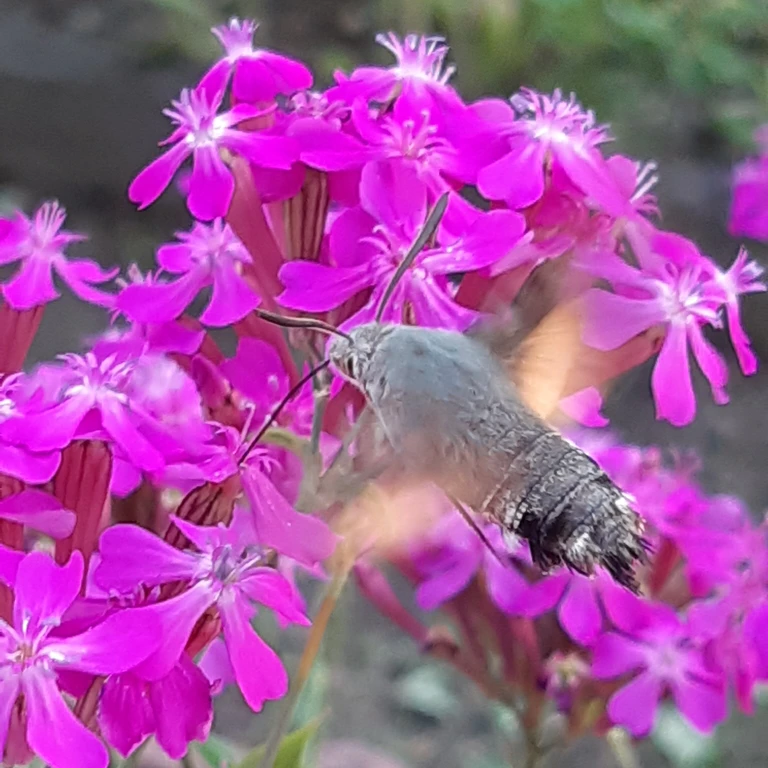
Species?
Macroglossum stellatarum
